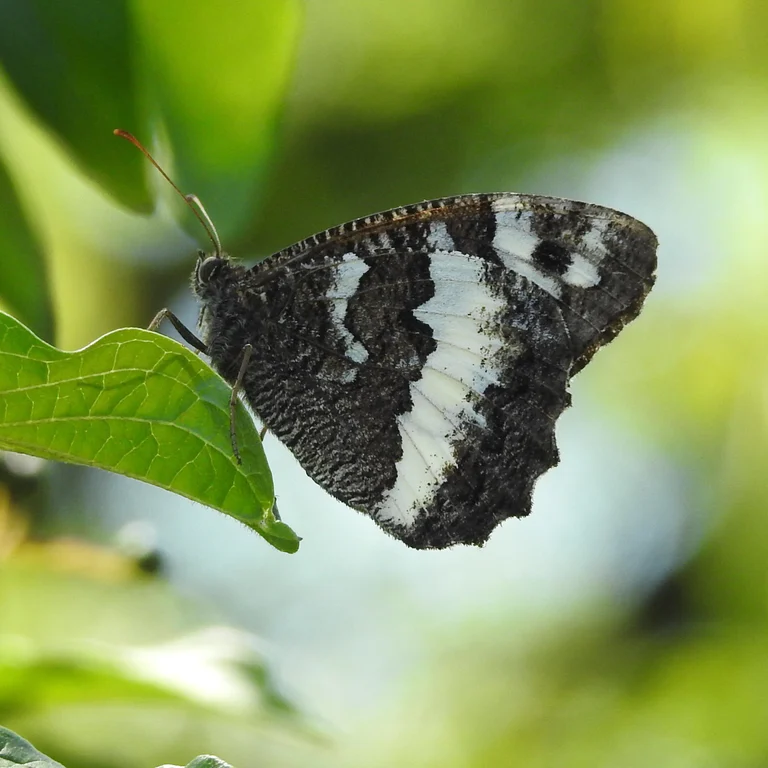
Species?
Brintesia circe
